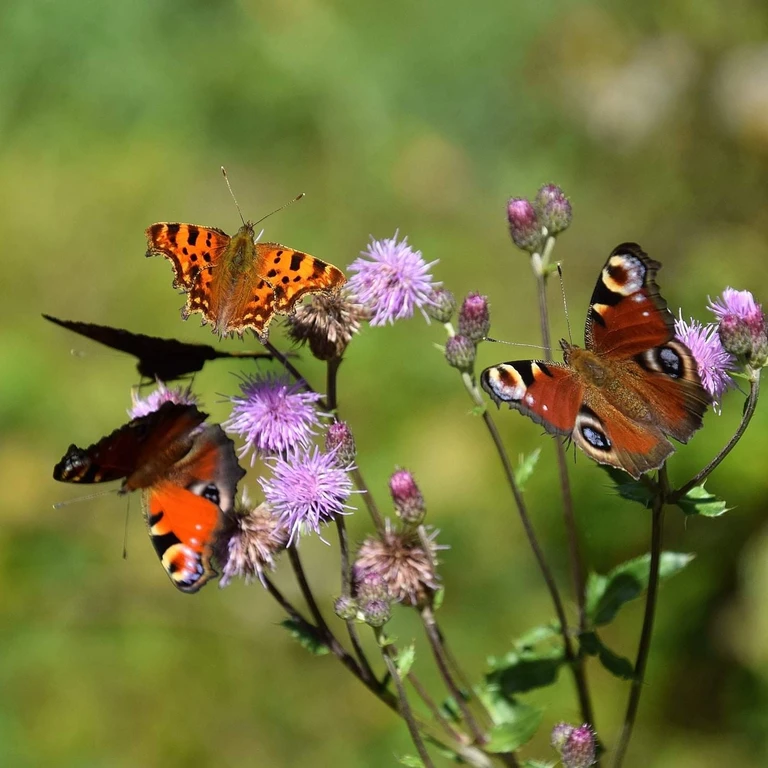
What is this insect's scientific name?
Polygonia c-album
